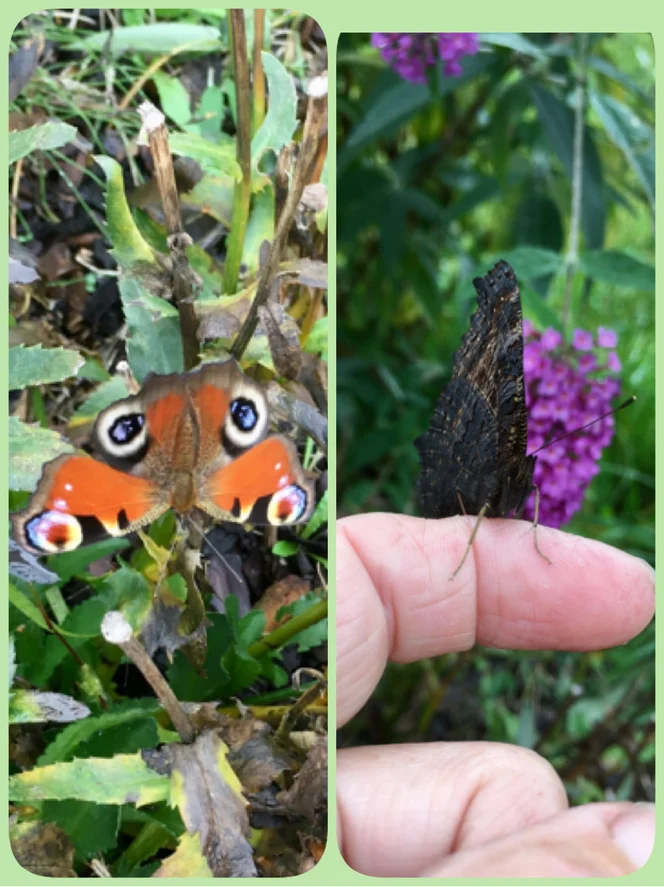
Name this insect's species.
Aglais io
